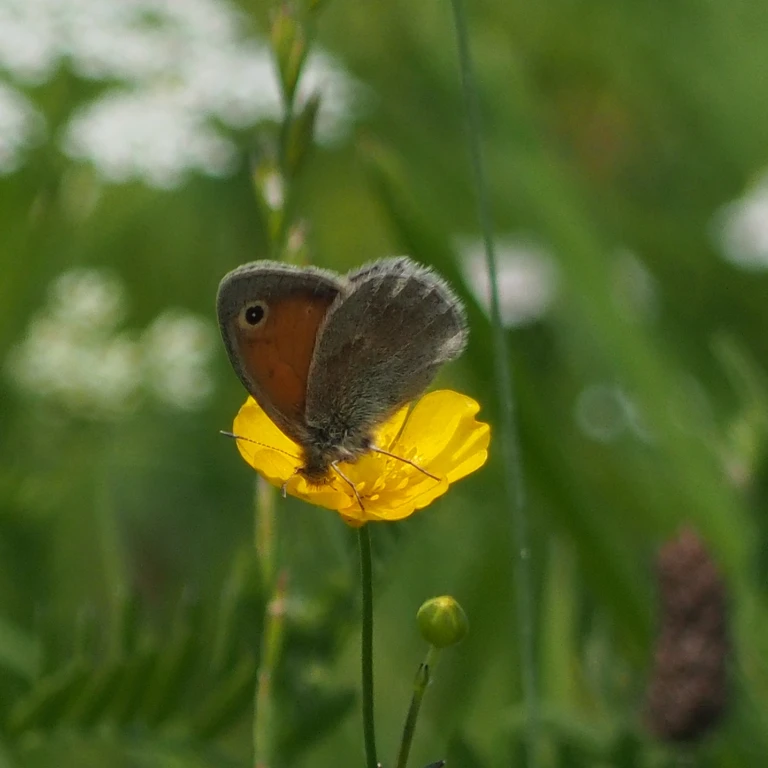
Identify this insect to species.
Coenonympha pamphilus
